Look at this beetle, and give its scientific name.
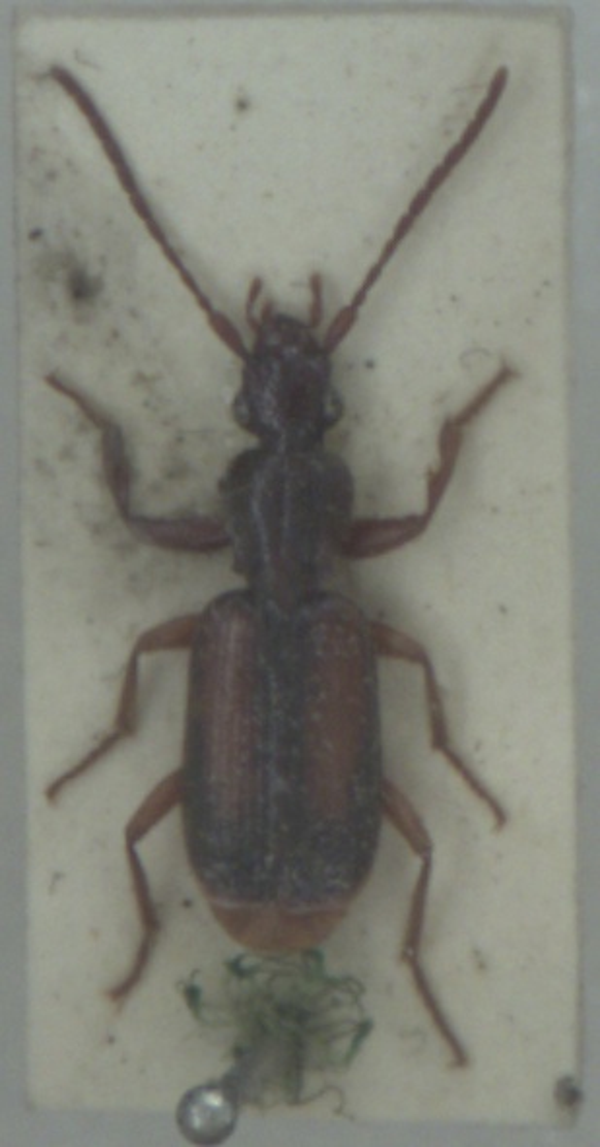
Polistichus connexus
